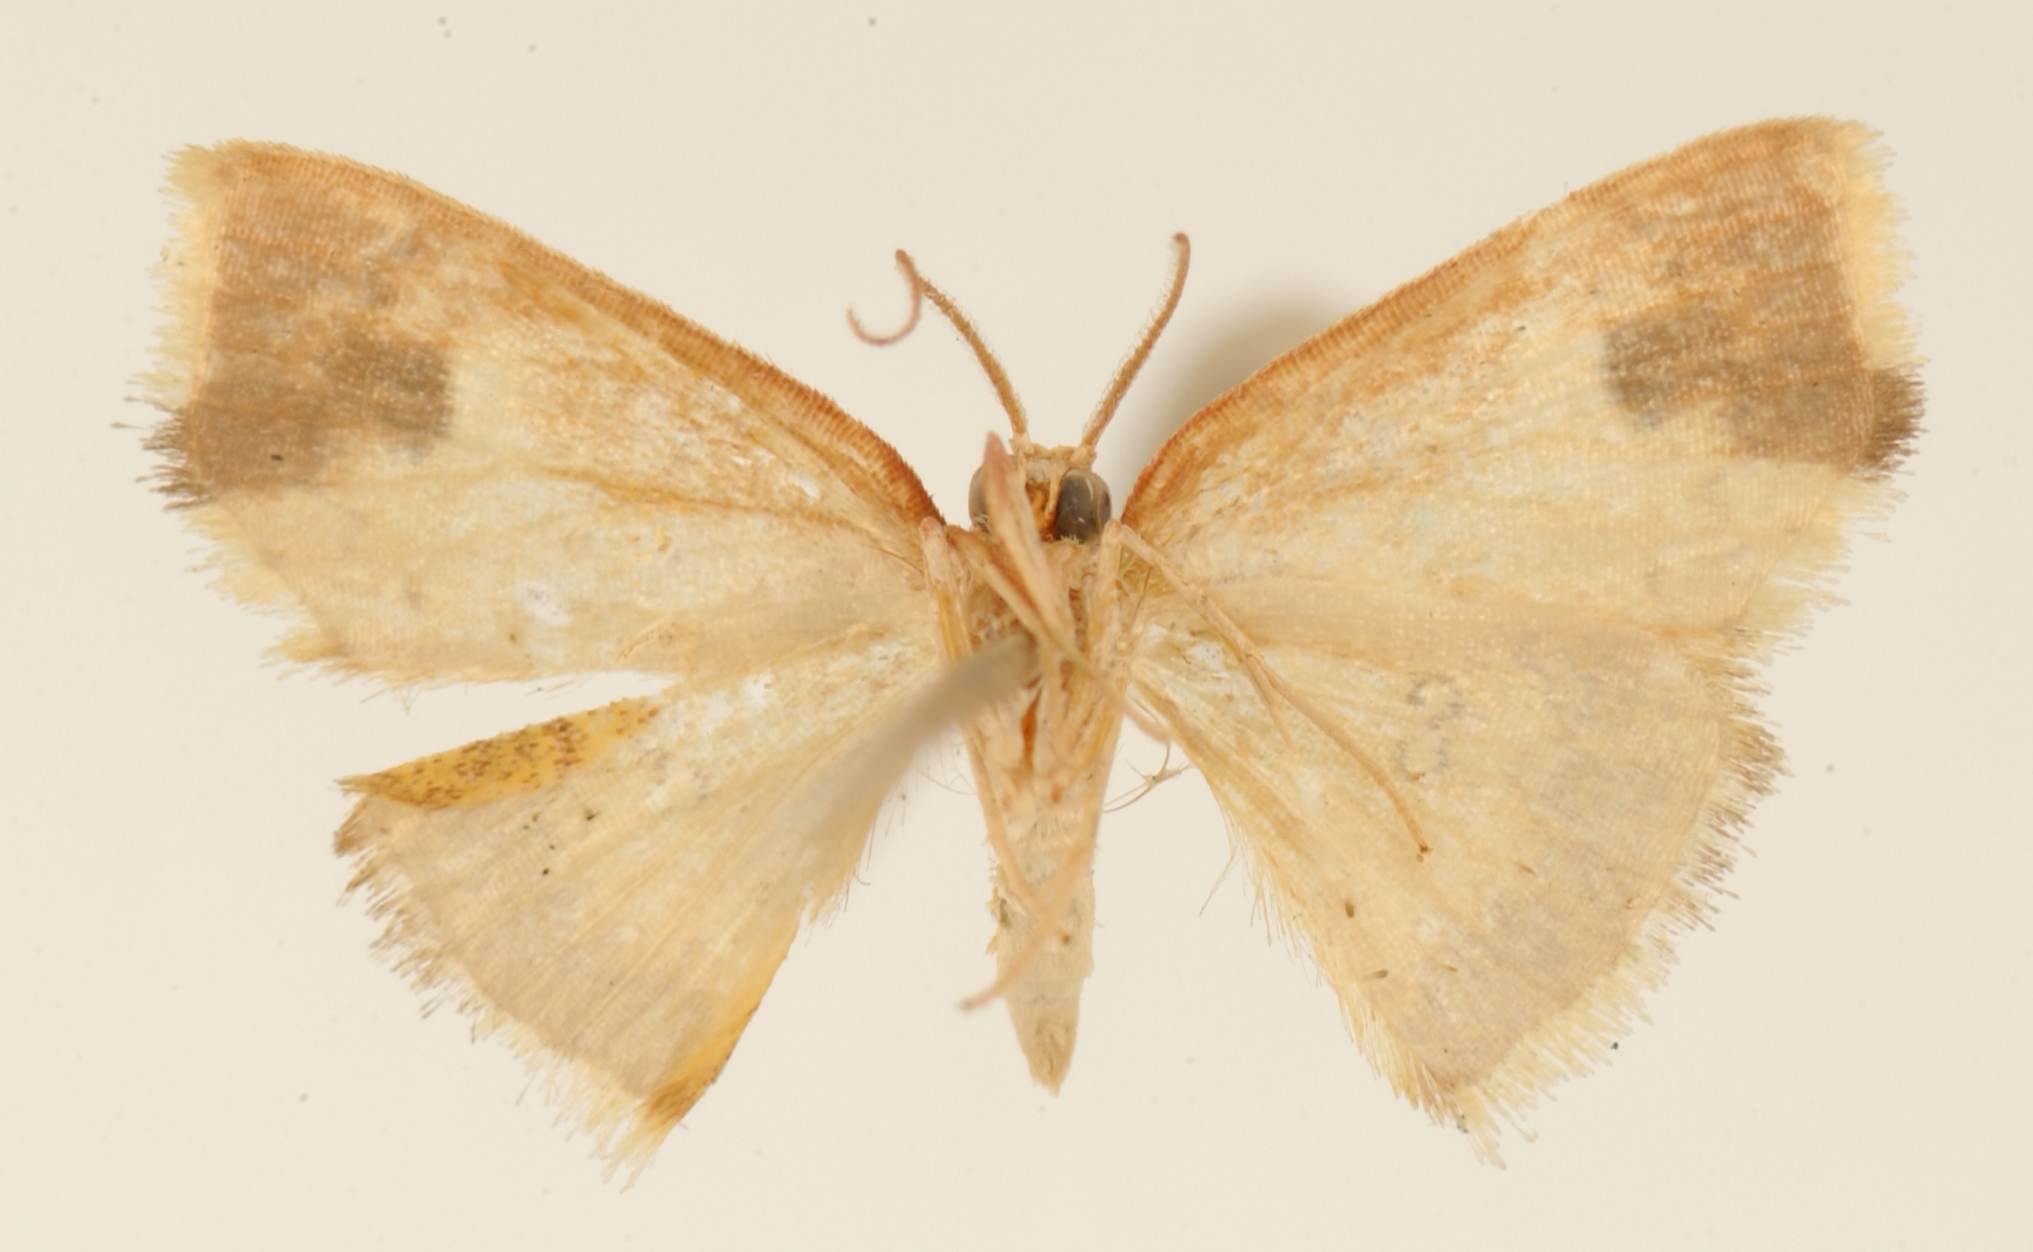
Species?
Tricentra percrocea
